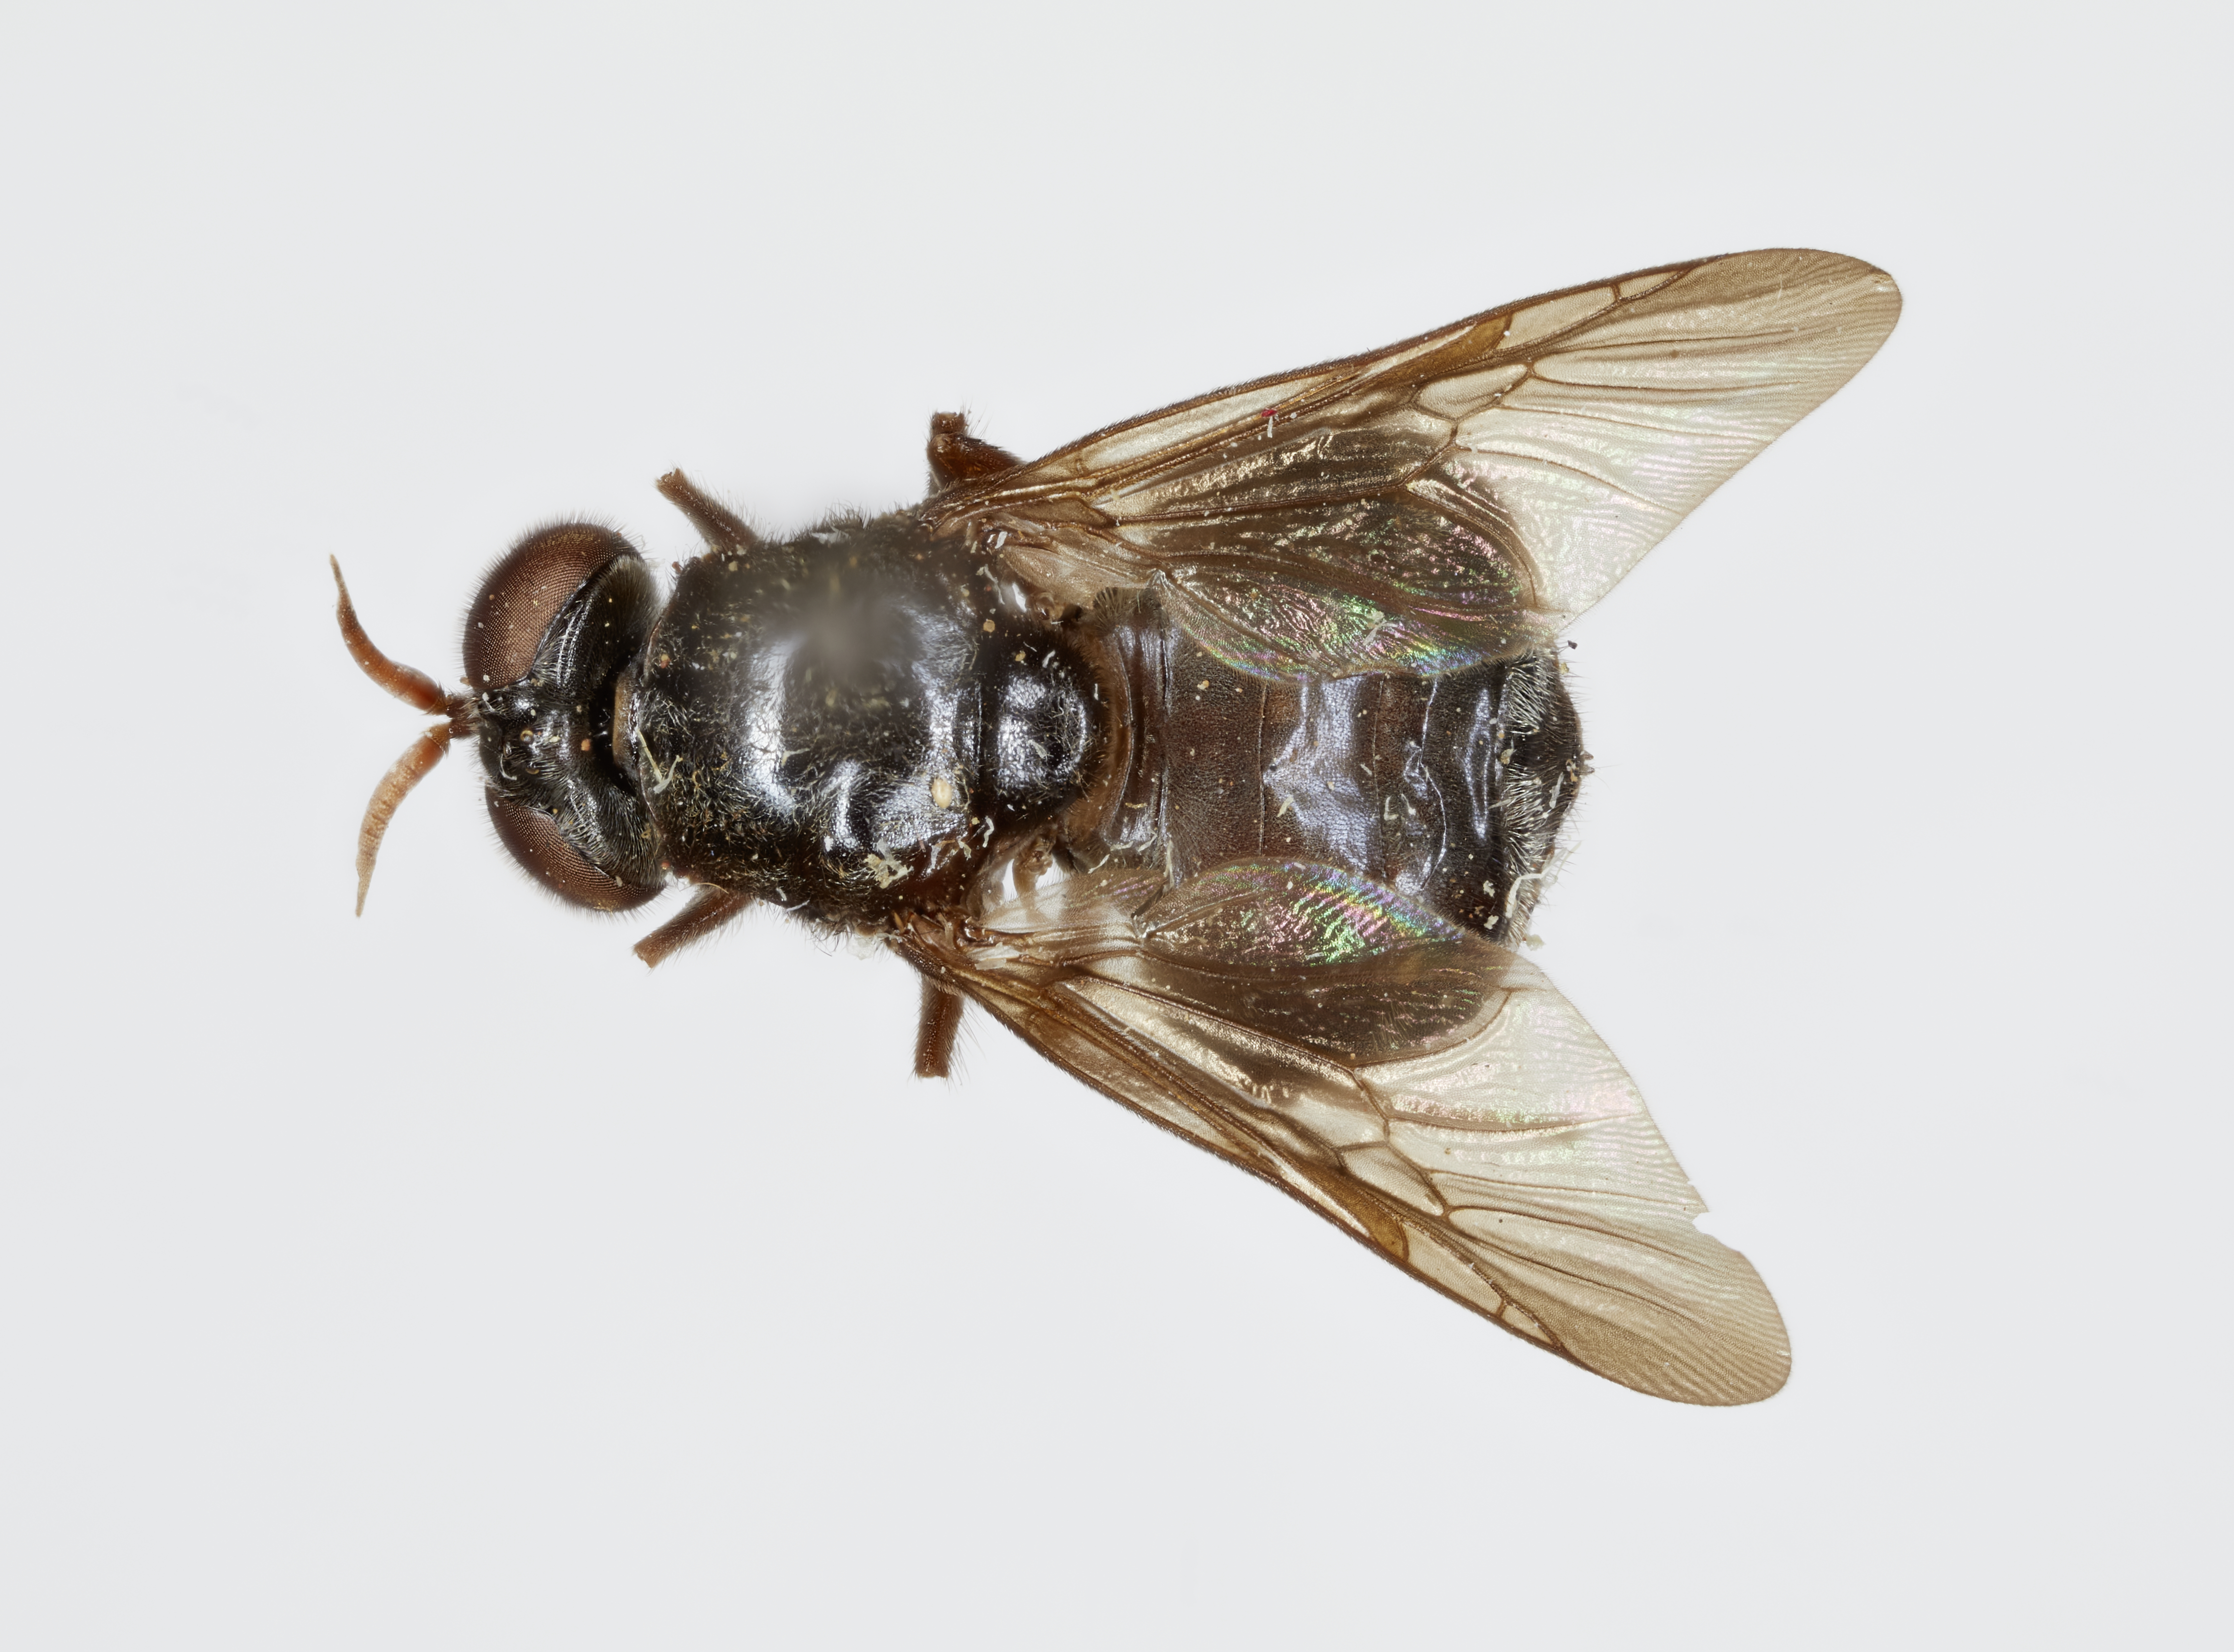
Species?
Chordonota aterrima
